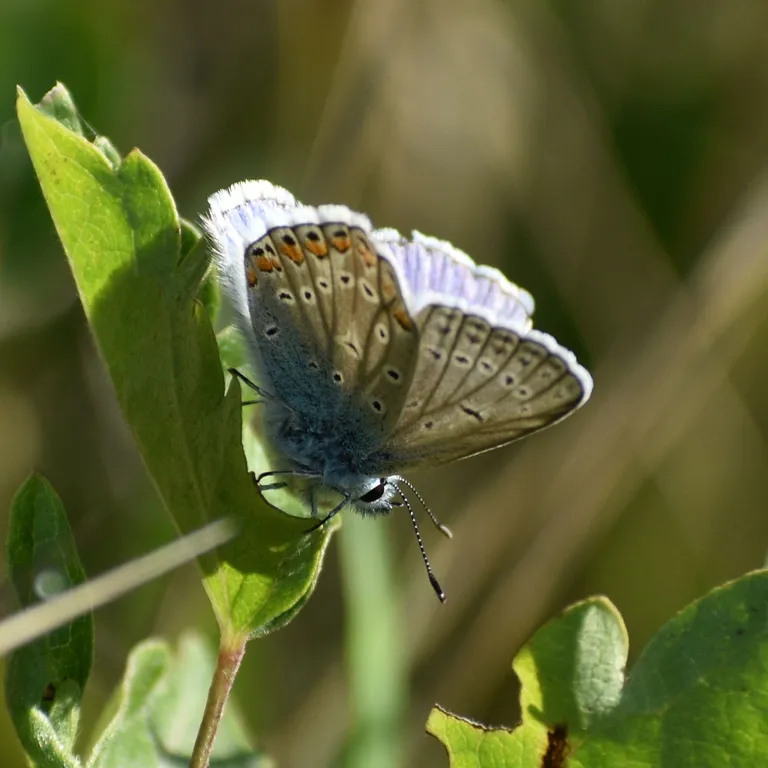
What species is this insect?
Polyommatus icarus
